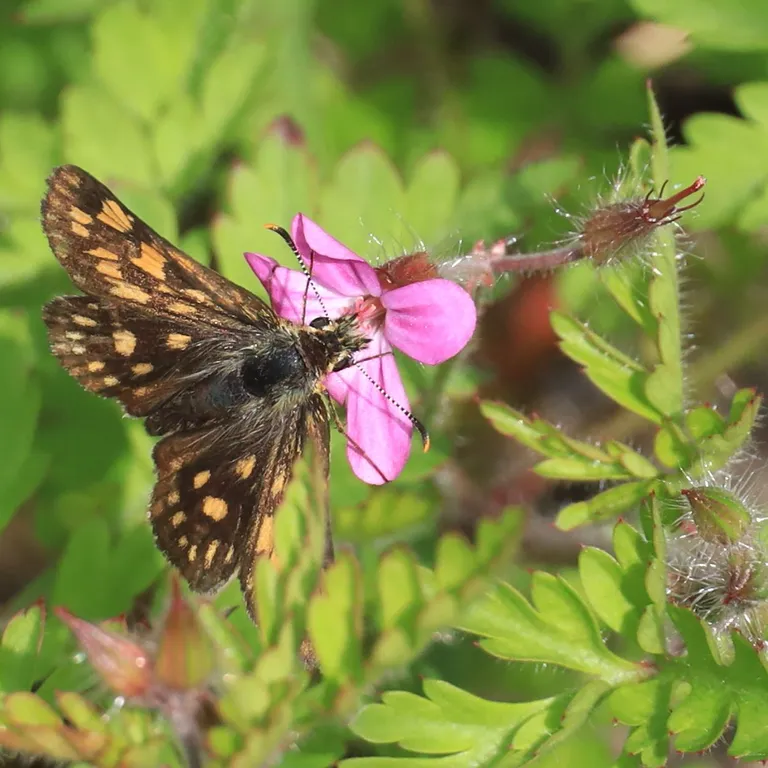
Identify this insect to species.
Carterocephalus palaemon
